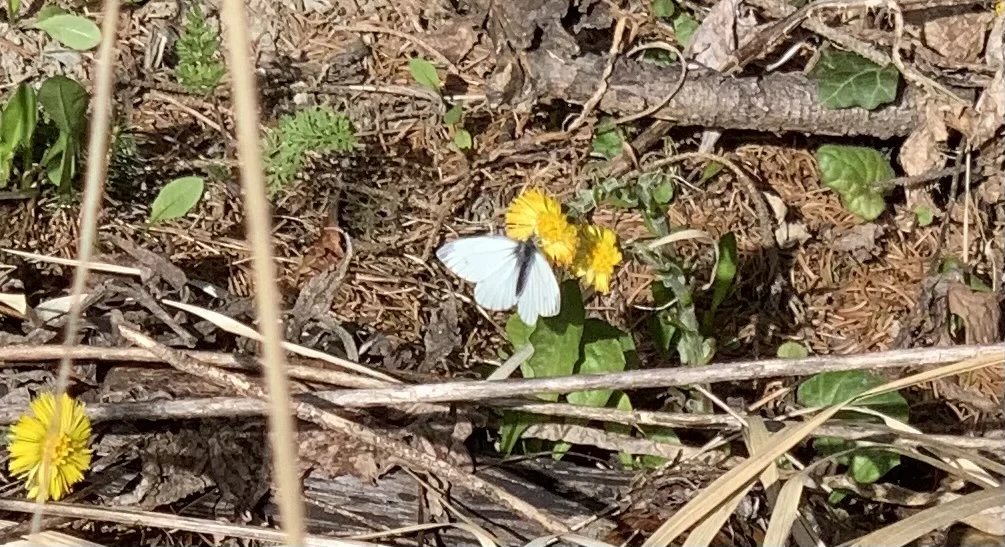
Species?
Pieris napi
